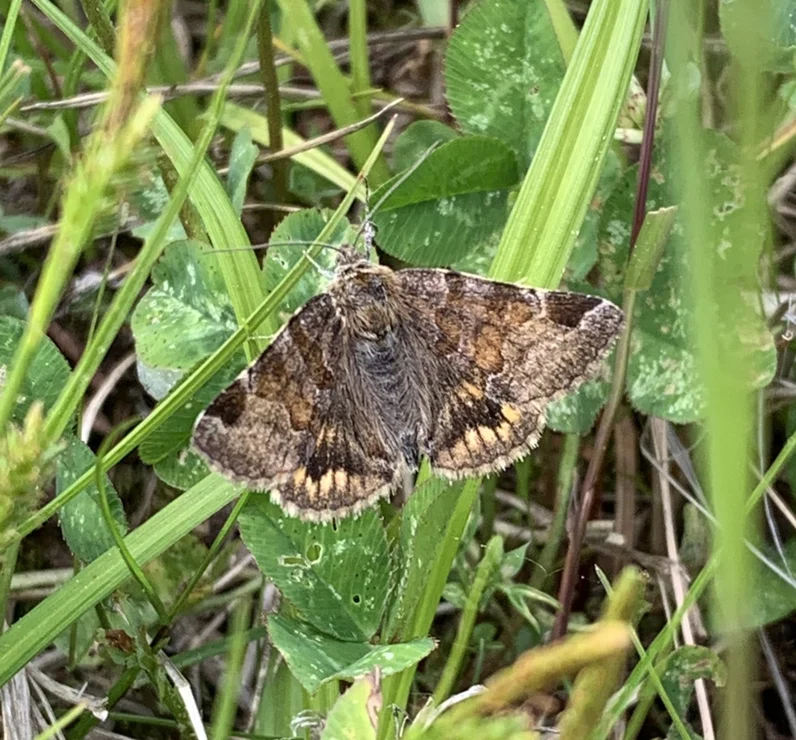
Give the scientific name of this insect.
Euclidia glyphica
